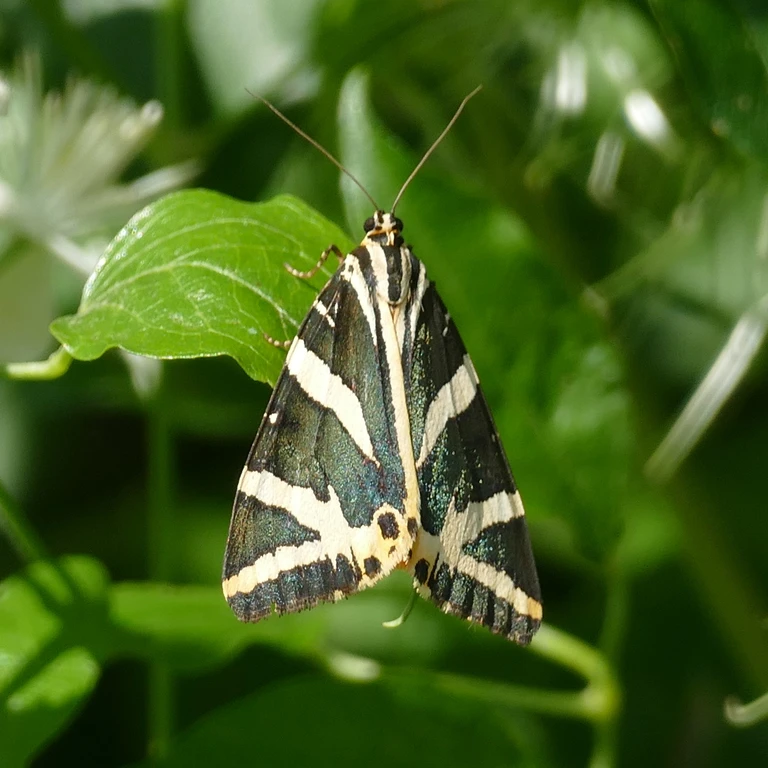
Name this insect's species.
Euplagia quadripunctaria
